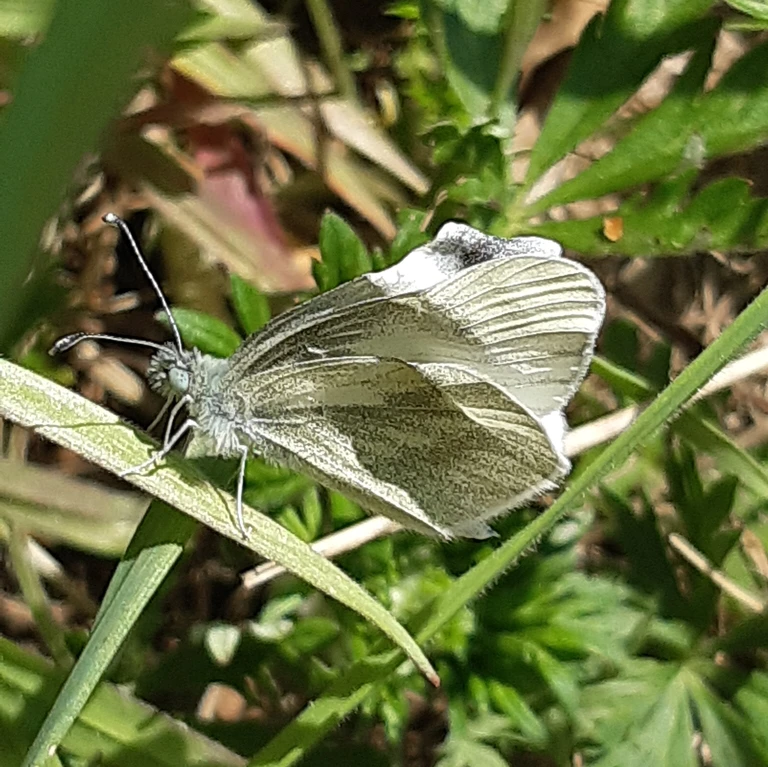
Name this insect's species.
Leptidea sinapis/juvernica
